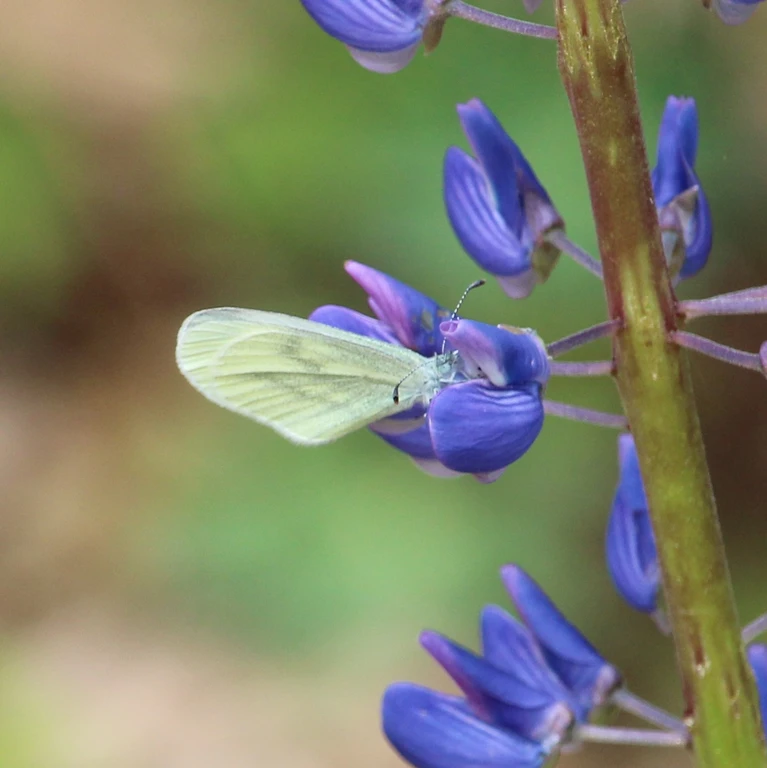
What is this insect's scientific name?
Leptidea sinapis/juvernica
